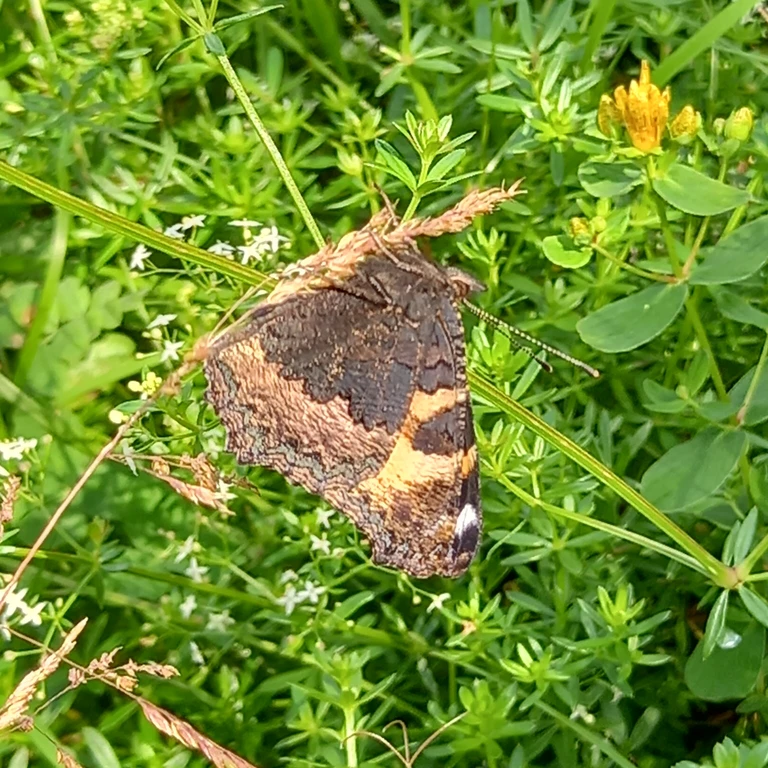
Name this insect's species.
Aglais urticae
